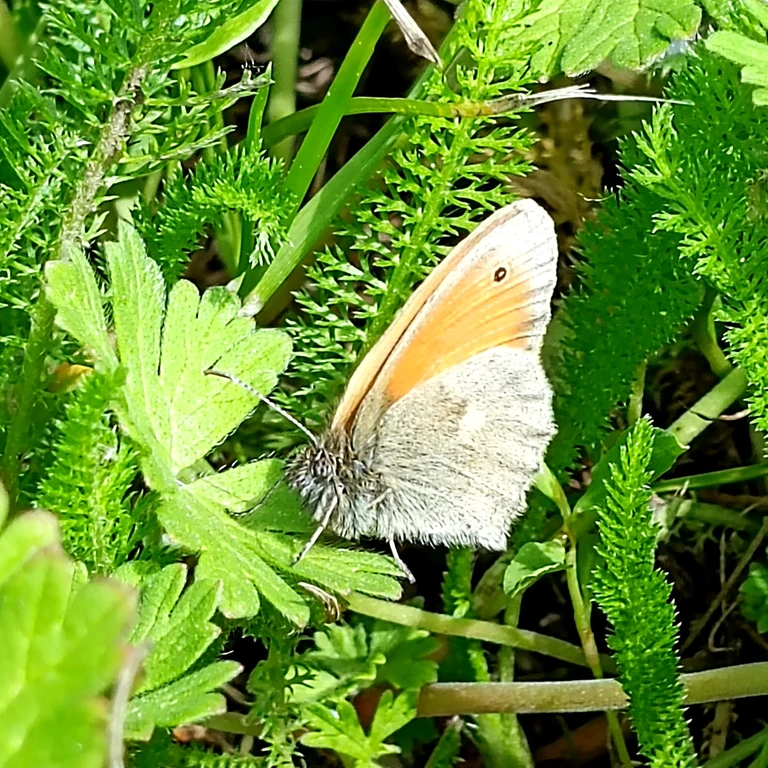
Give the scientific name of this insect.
Coenonympha pamphilus
